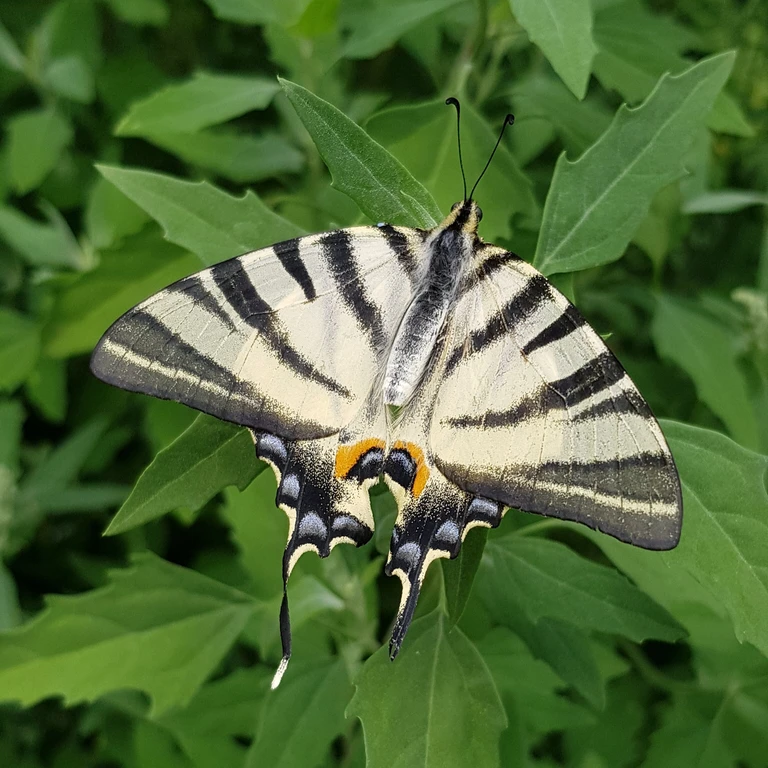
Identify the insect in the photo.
Iphiclides podalirius
